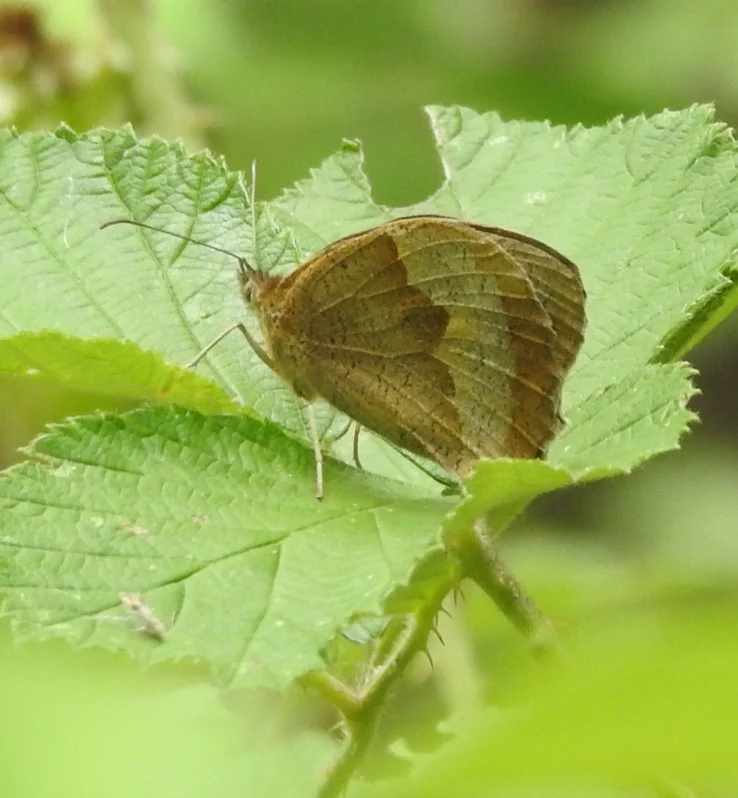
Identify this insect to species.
Maniola jurtina
